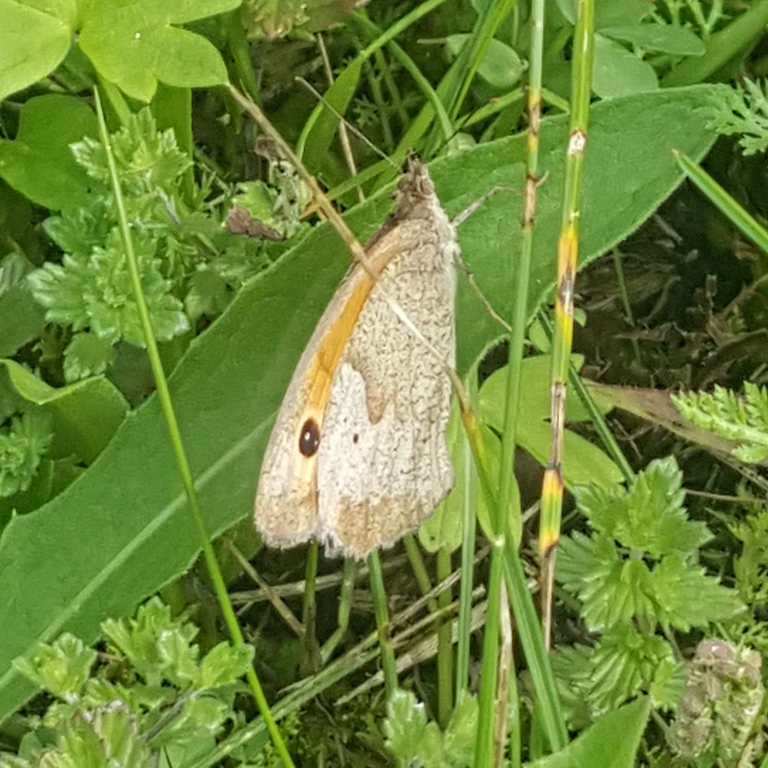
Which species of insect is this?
Maniola jurtina
